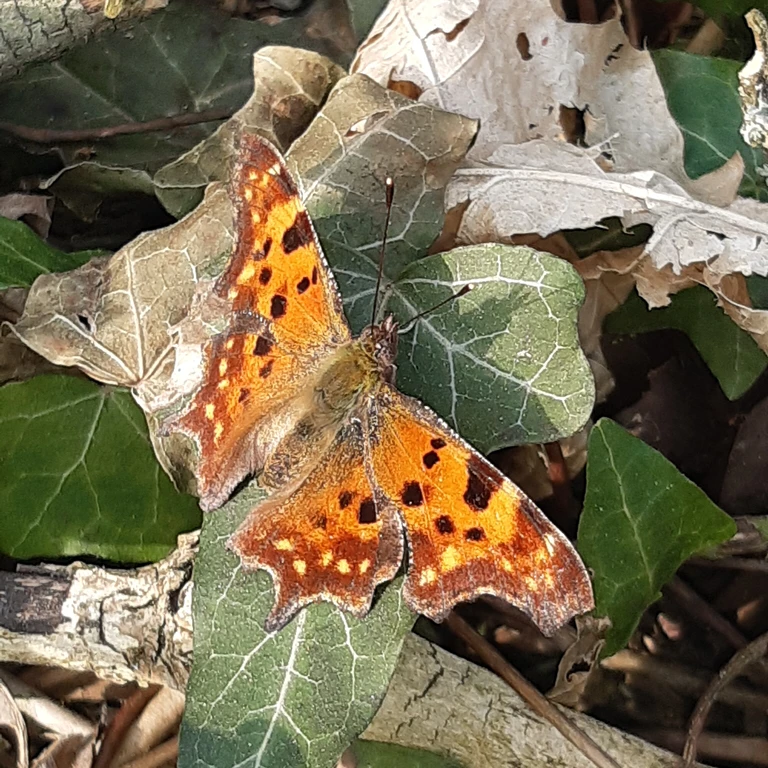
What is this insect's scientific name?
Polygonia c-album
